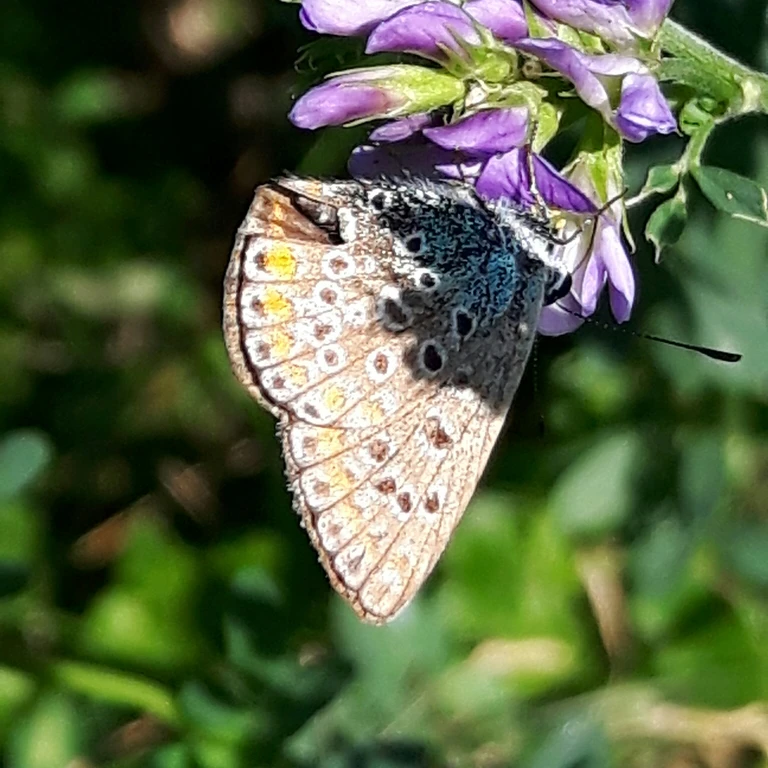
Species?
Polyommatus icarus
